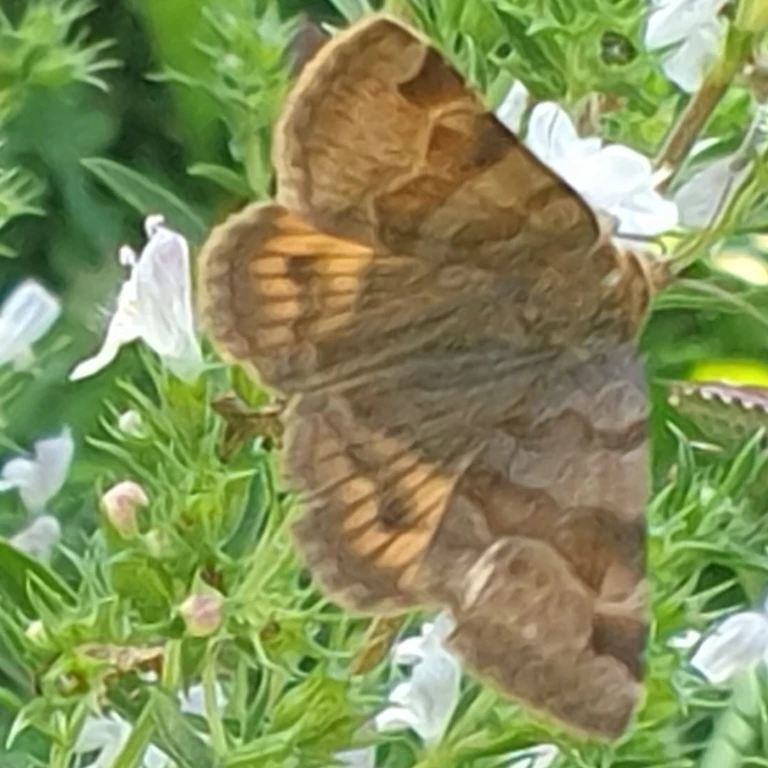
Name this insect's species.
Euclidia glyphica
